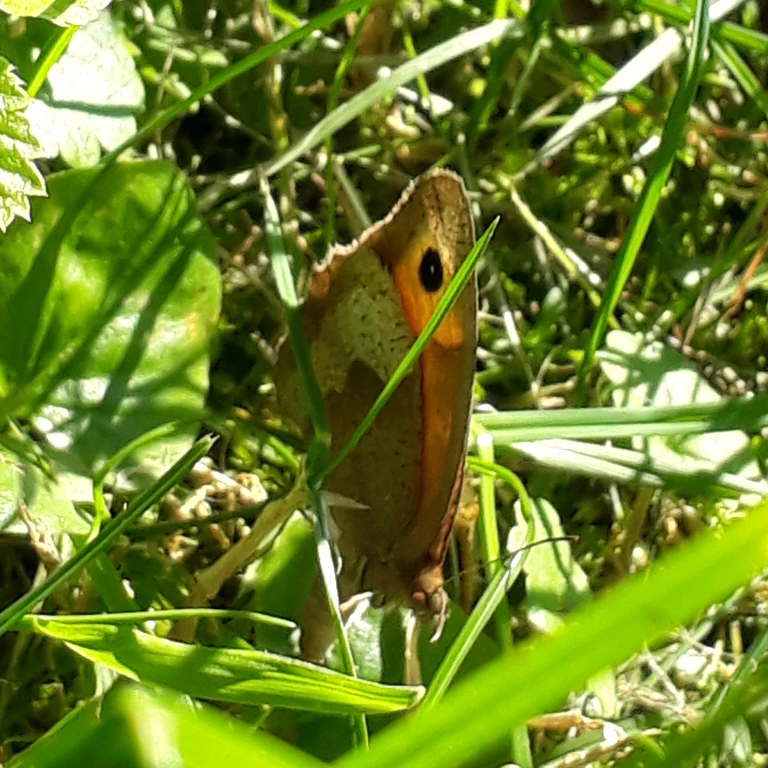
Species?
Maniola jurtina
